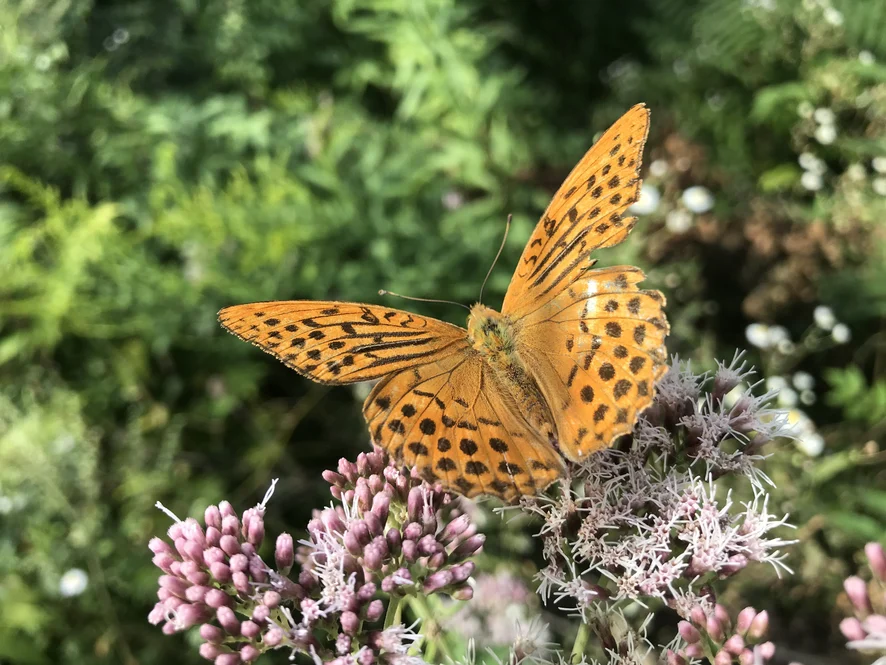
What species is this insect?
Argynnis paphia
